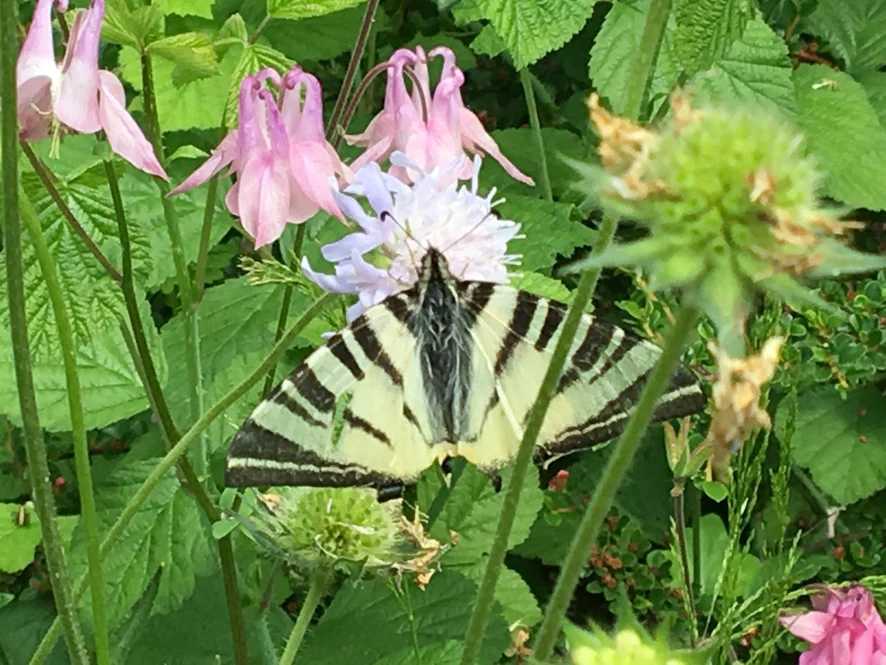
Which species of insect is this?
Iphiclides podalirius
